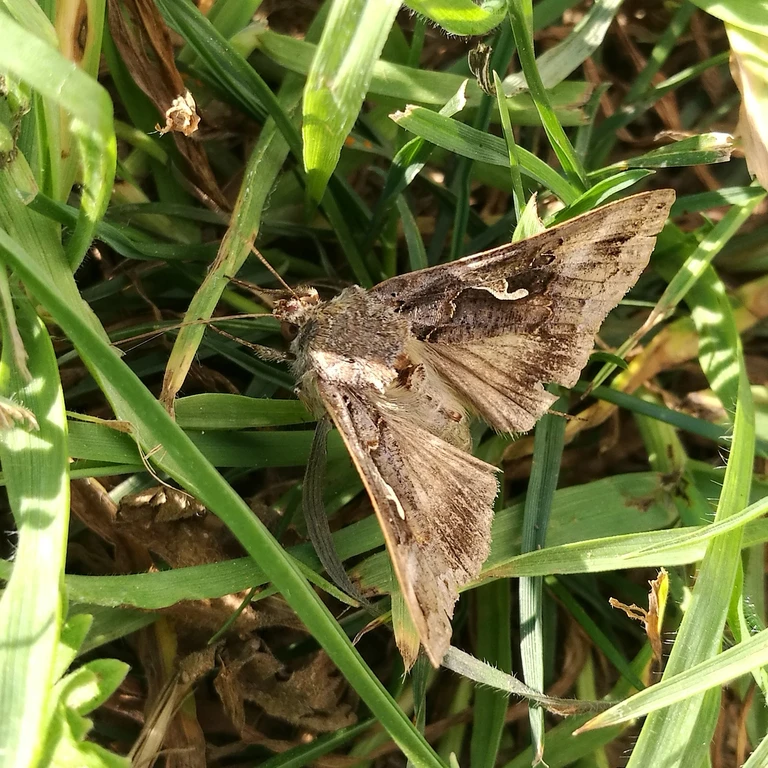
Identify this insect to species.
Autographa gamma
